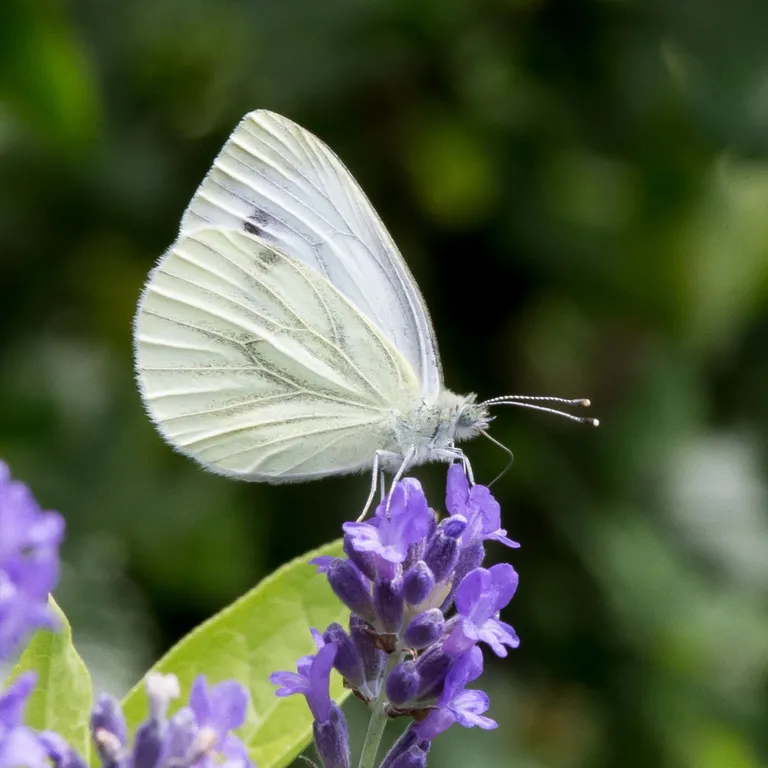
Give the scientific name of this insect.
Pieris napi
